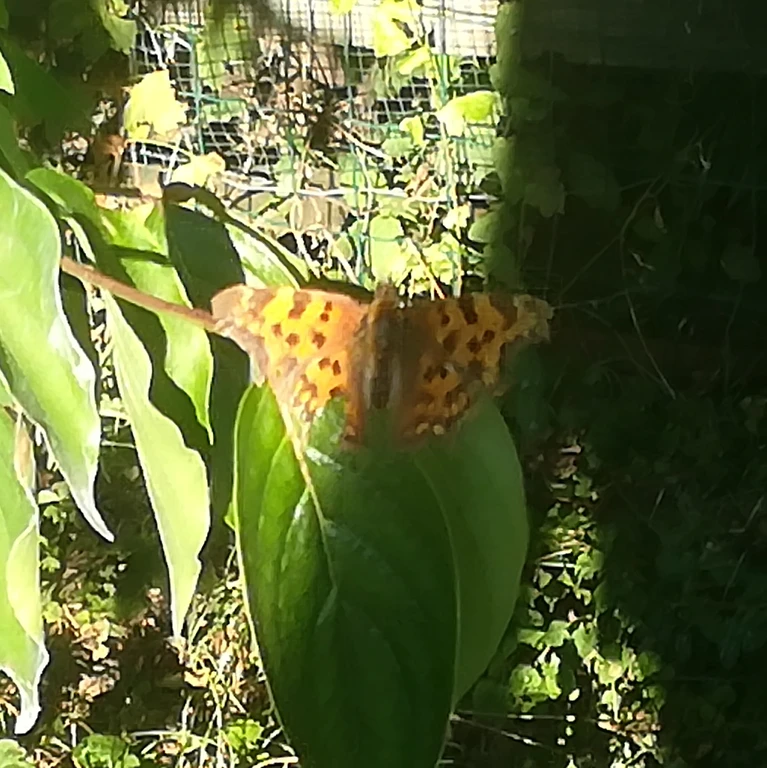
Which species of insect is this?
Polygonia c-album
